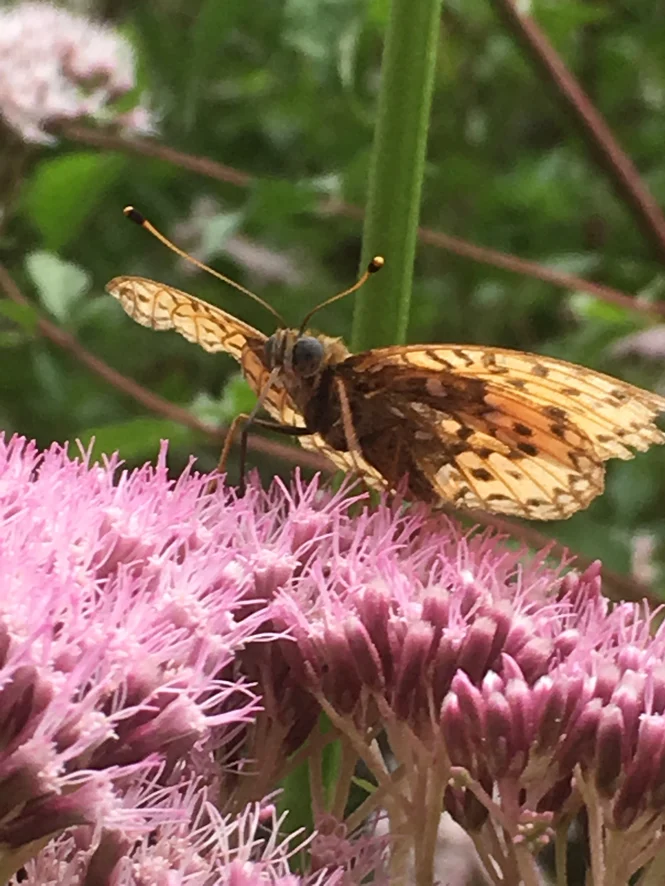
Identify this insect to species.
Speyeria aglaja
